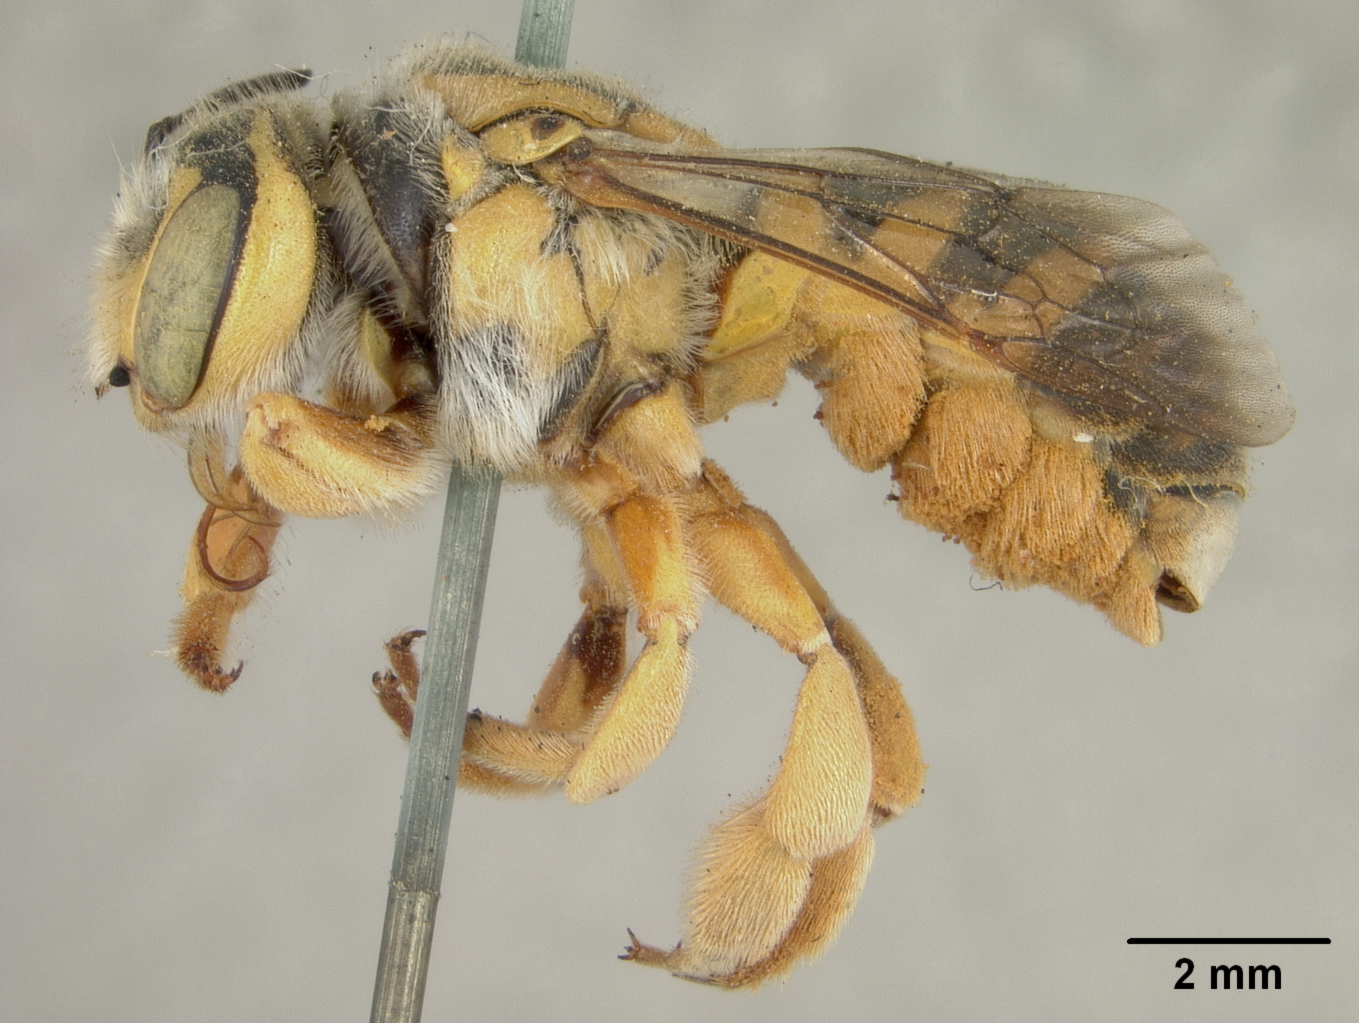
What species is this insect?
Anthidium larreae
